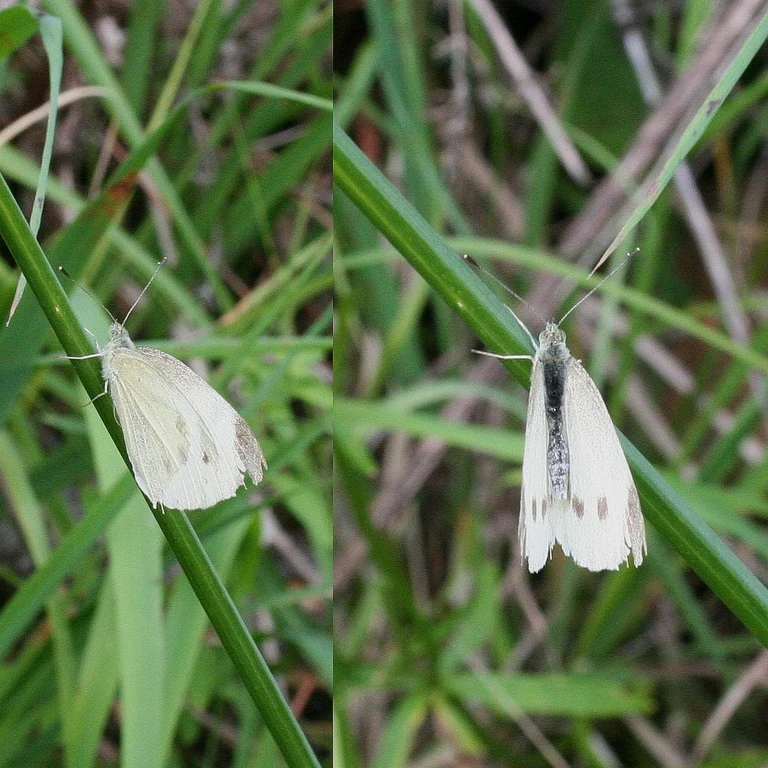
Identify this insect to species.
Pieris rapae
